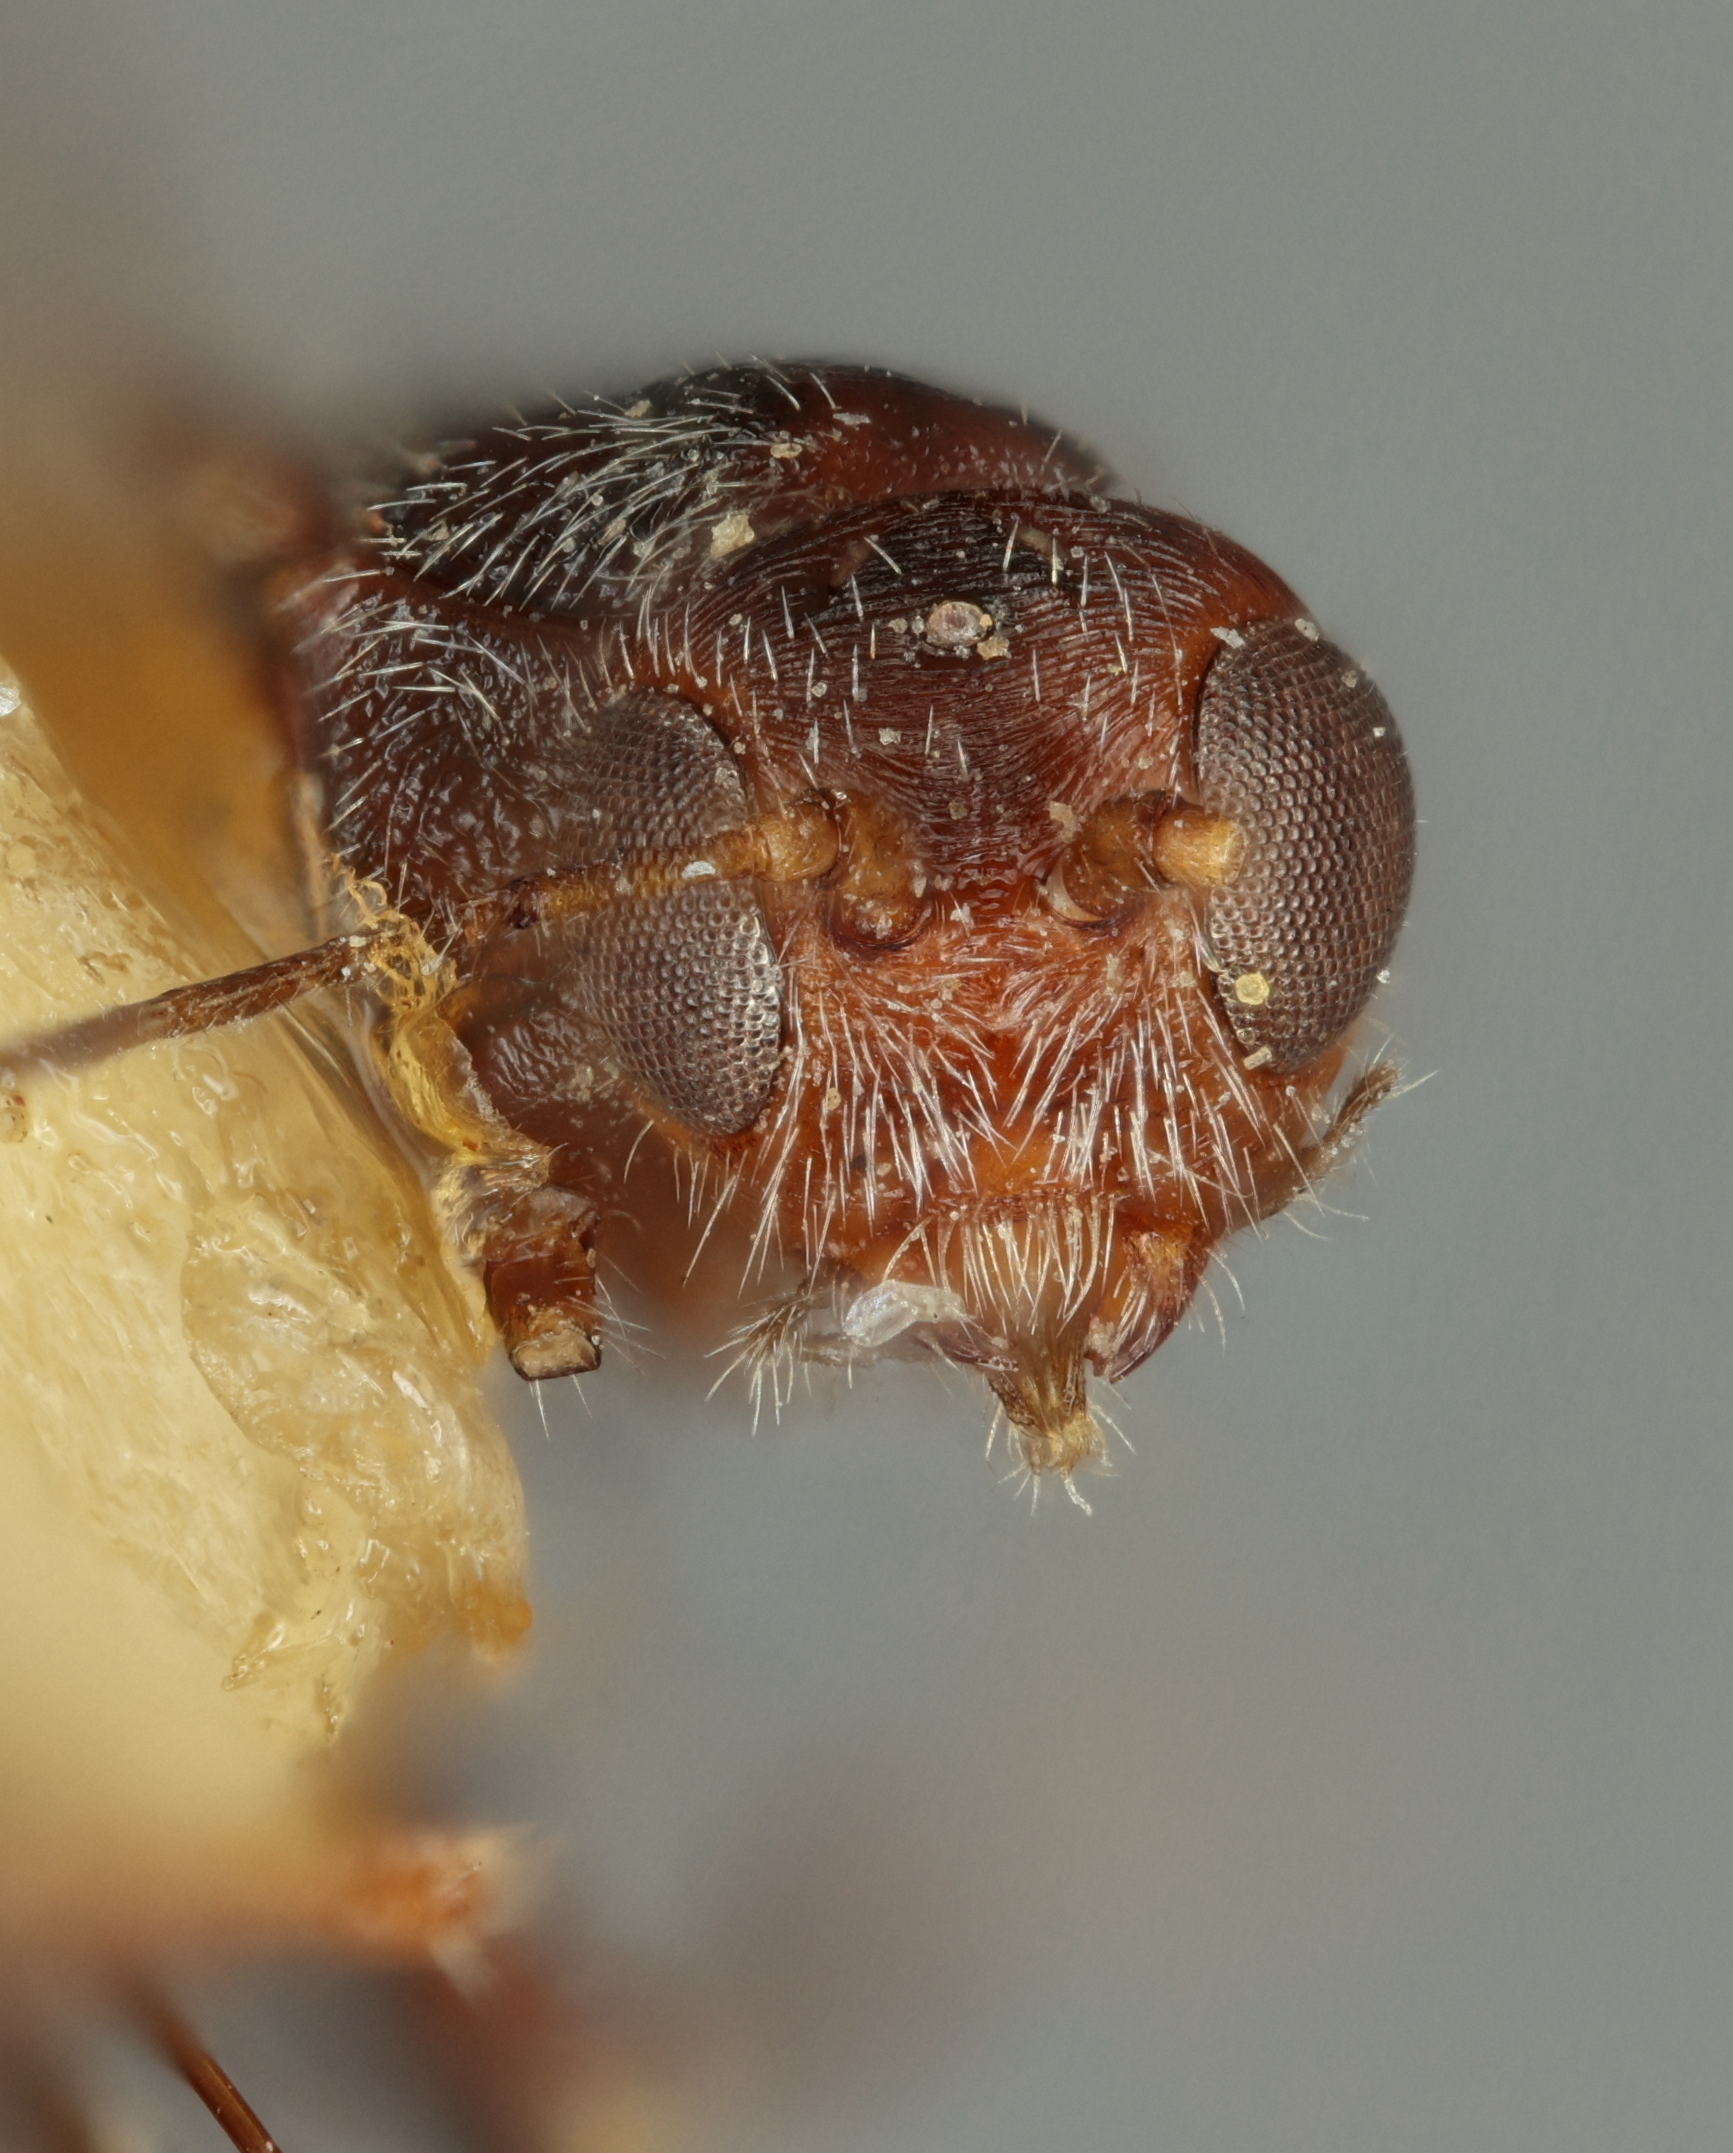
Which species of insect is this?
Acrophasmus butleri
